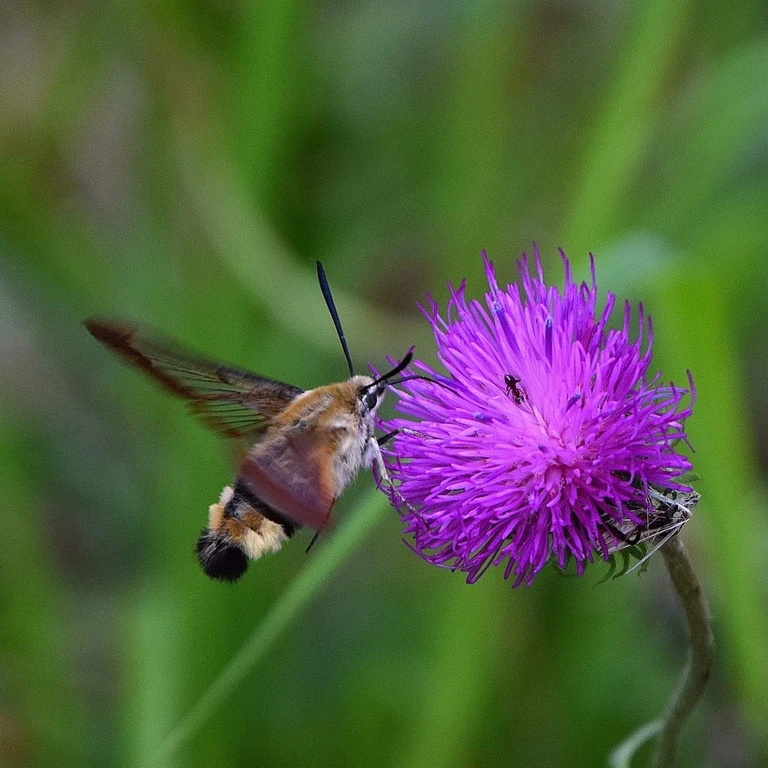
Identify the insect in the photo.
Hemaris fuciformis
